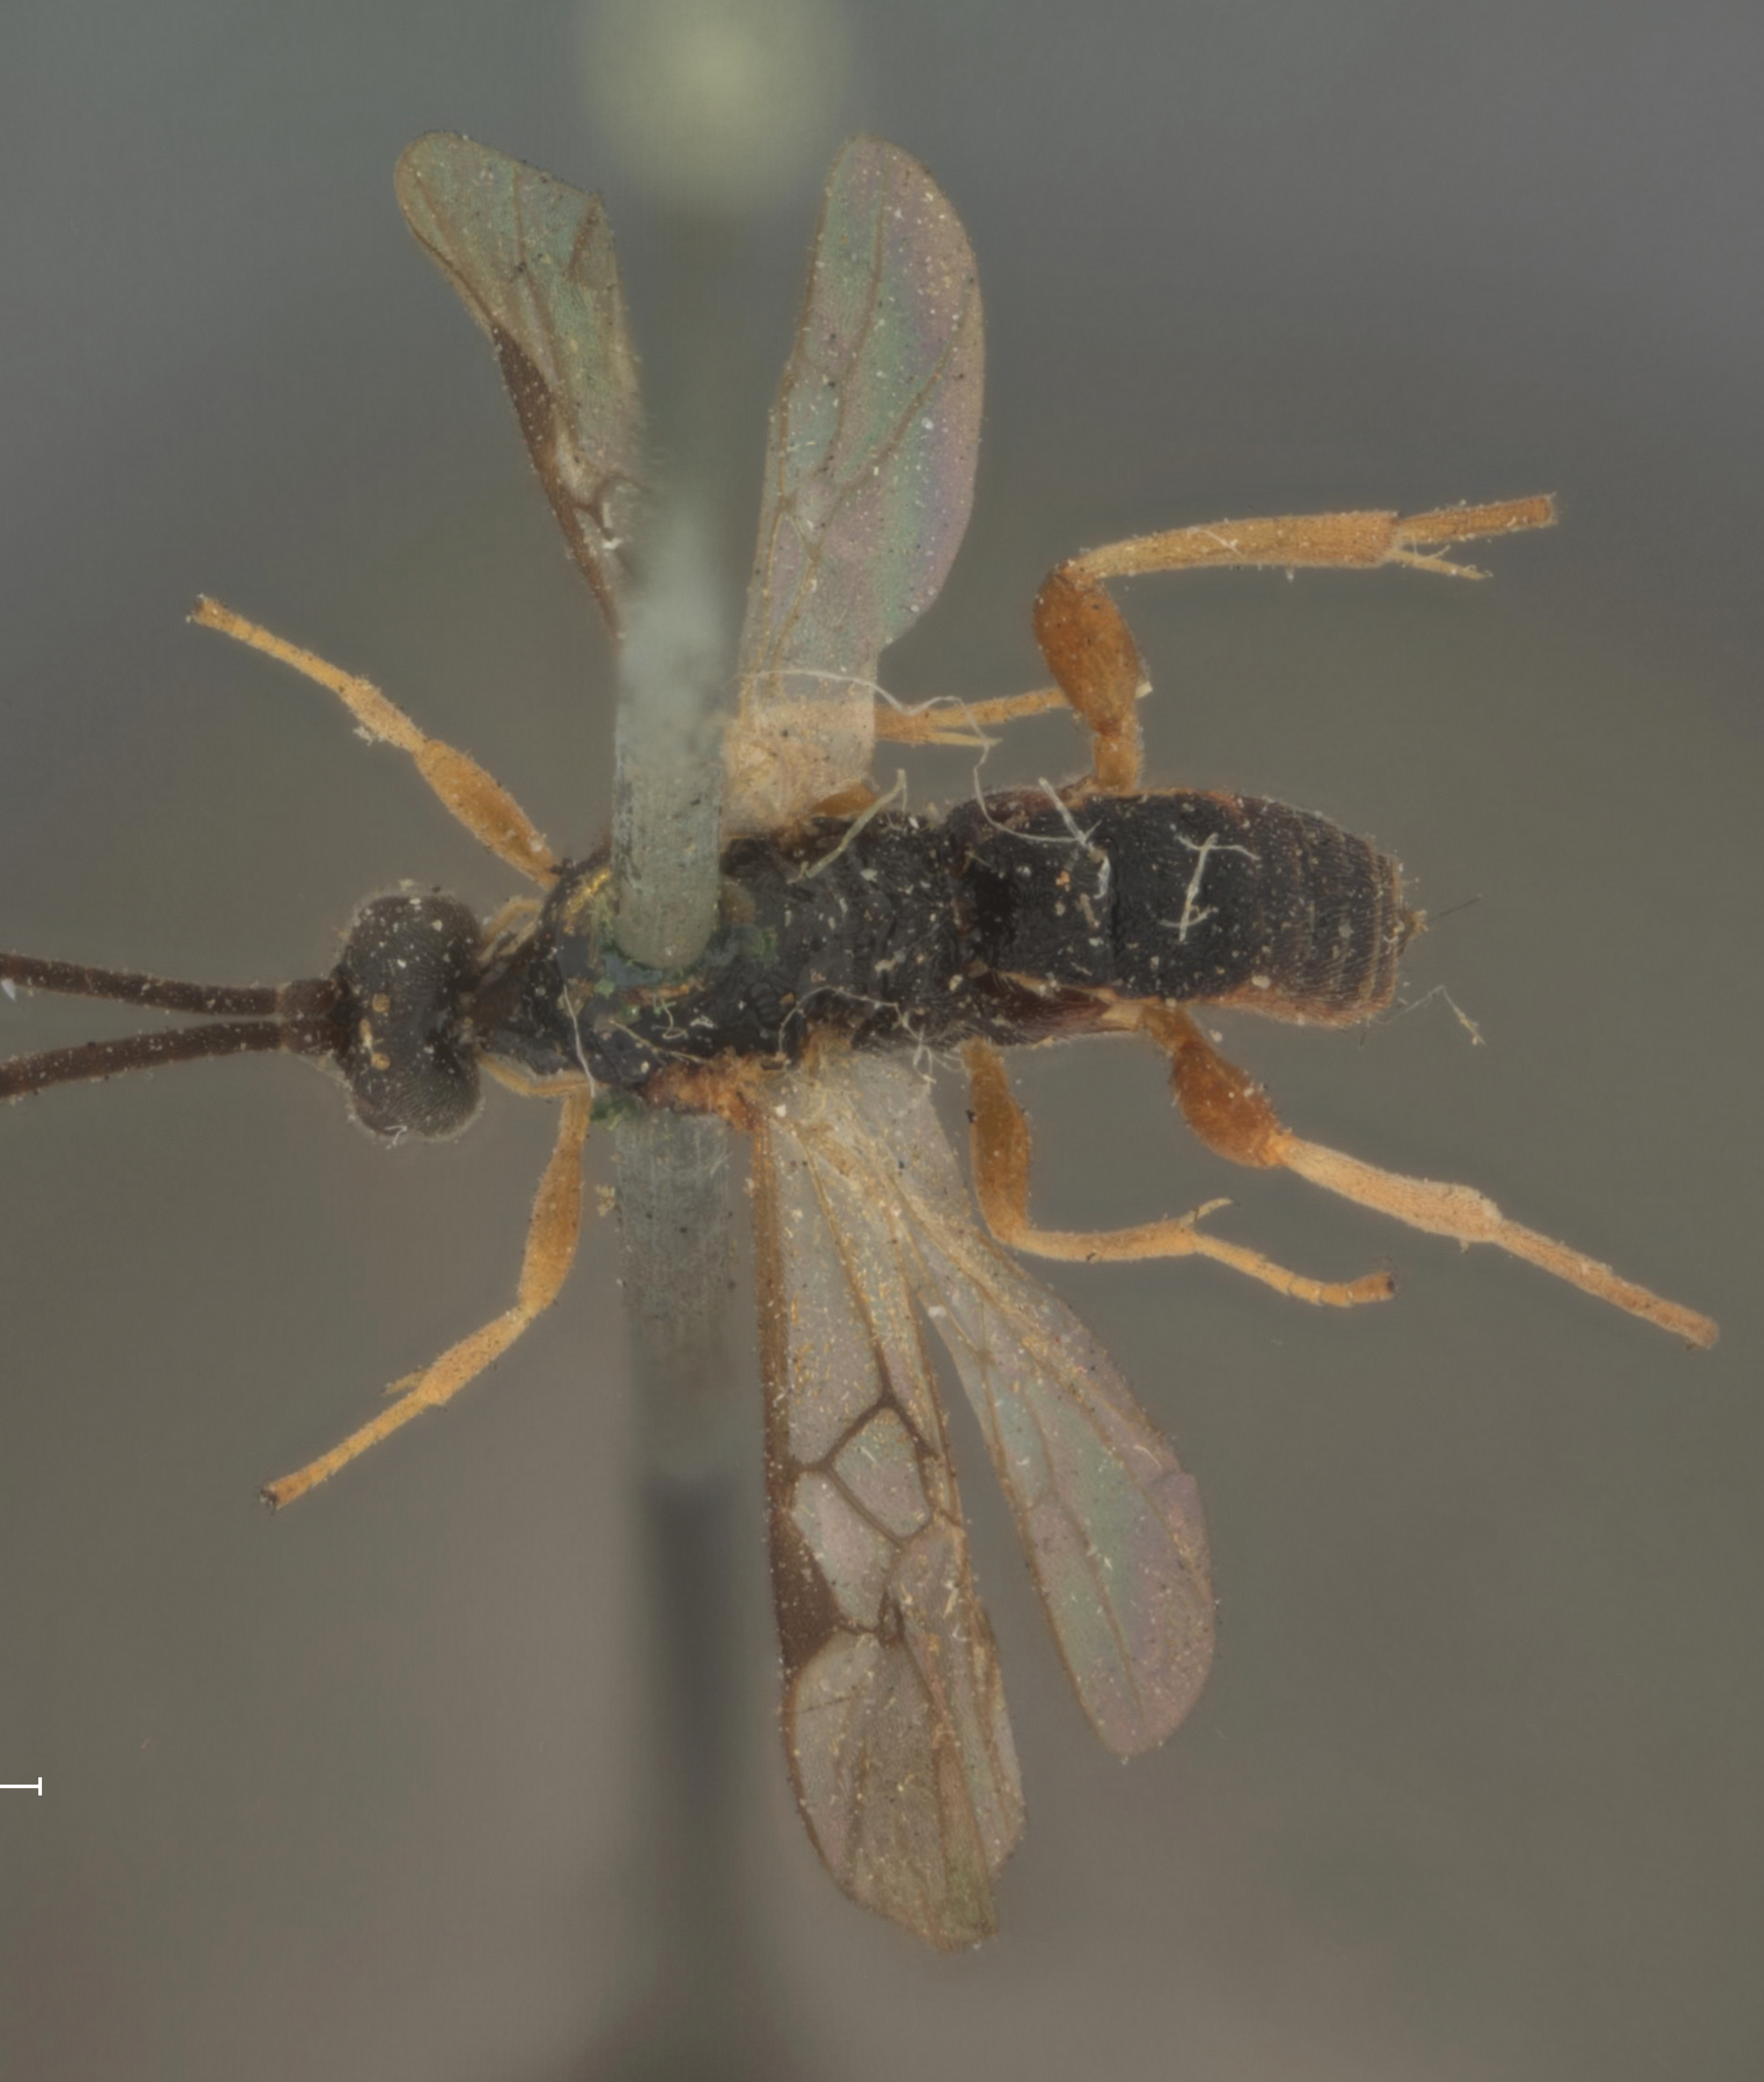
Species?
Microgaster gelechiae
